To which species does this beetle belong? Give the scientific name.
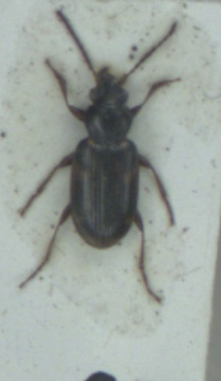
Bembidion varium
